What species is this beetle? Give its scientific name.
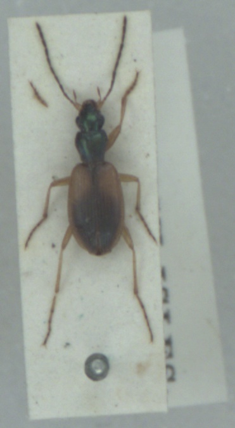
Anchomenus dorsalis
